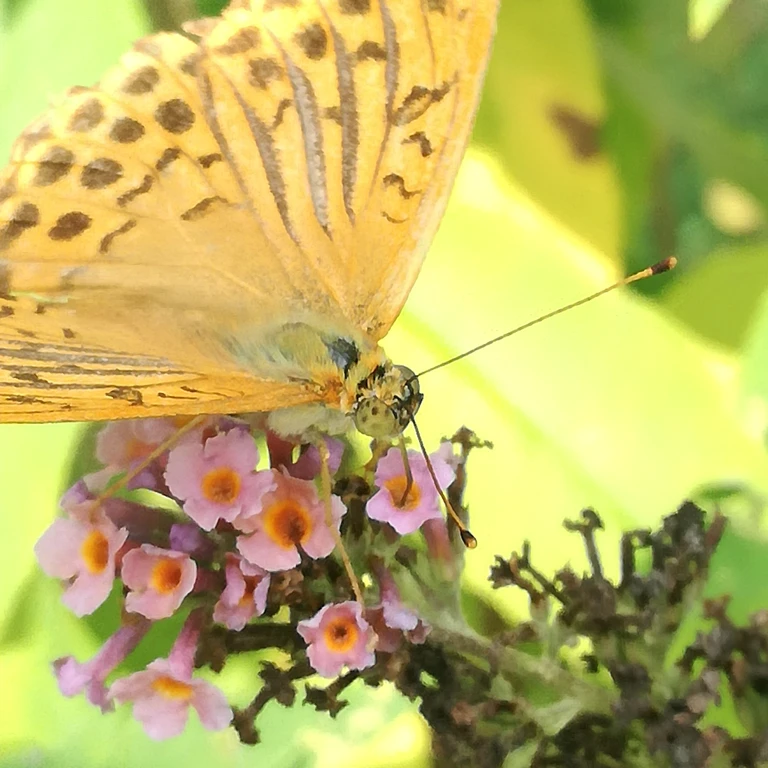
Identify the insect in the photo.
Argynnis paphia
